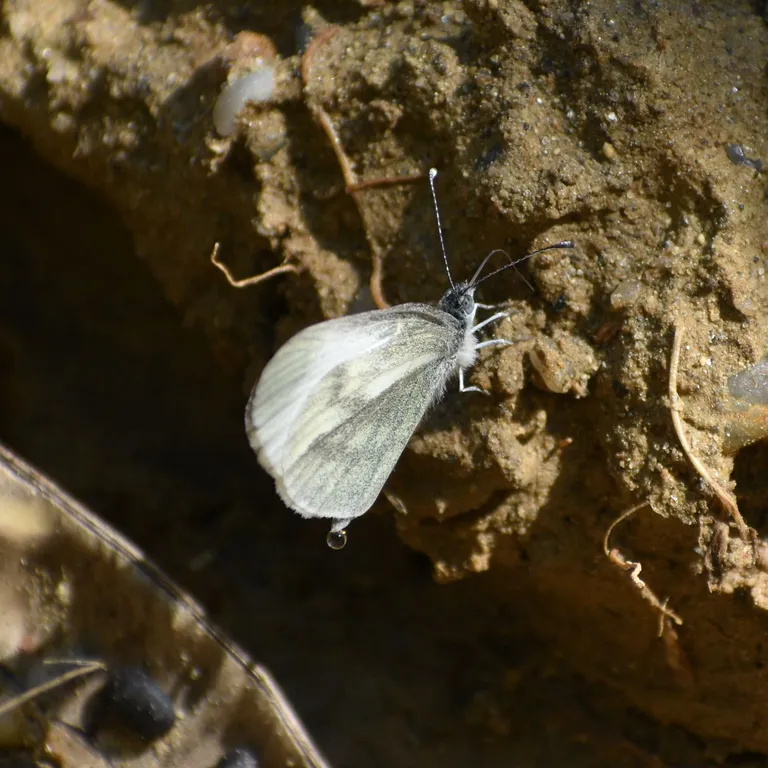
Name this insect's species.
Leptidea sinapis/juvernica
